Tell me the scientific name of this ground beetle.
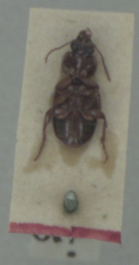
Masoreus wetterhallii
